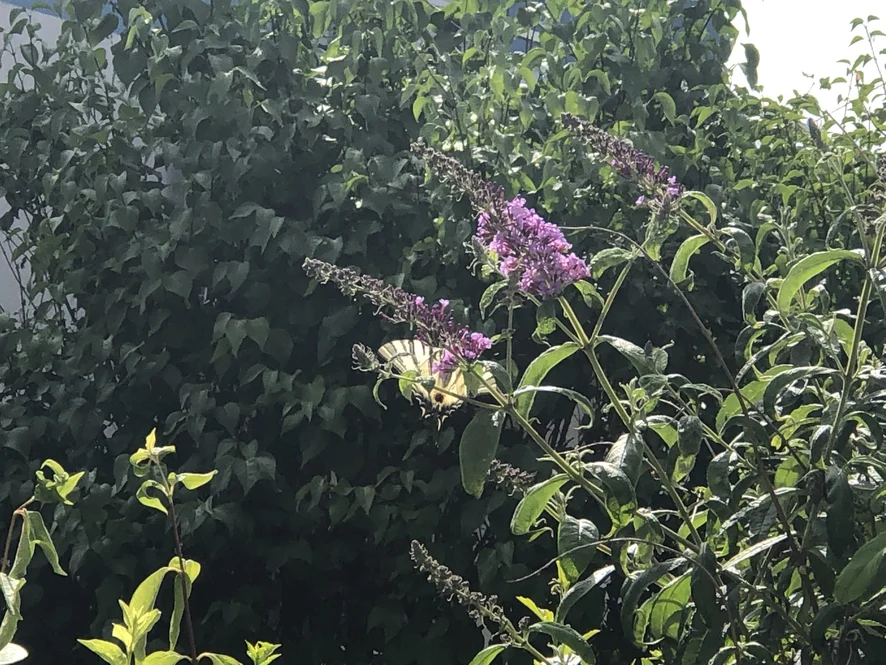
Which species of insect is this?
Iphiclides podalirius
